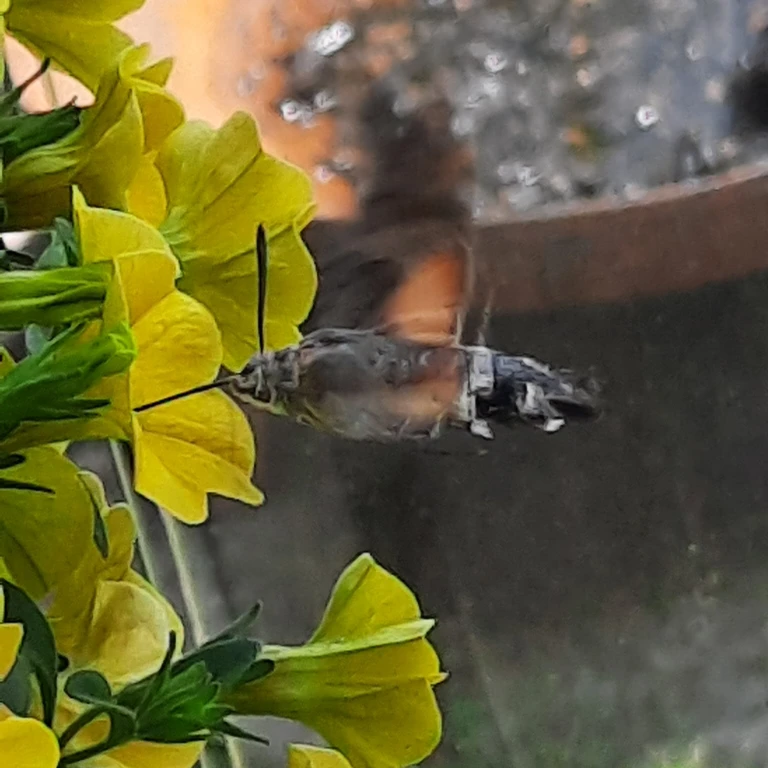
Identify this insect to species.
Macroglossum stellatarum
